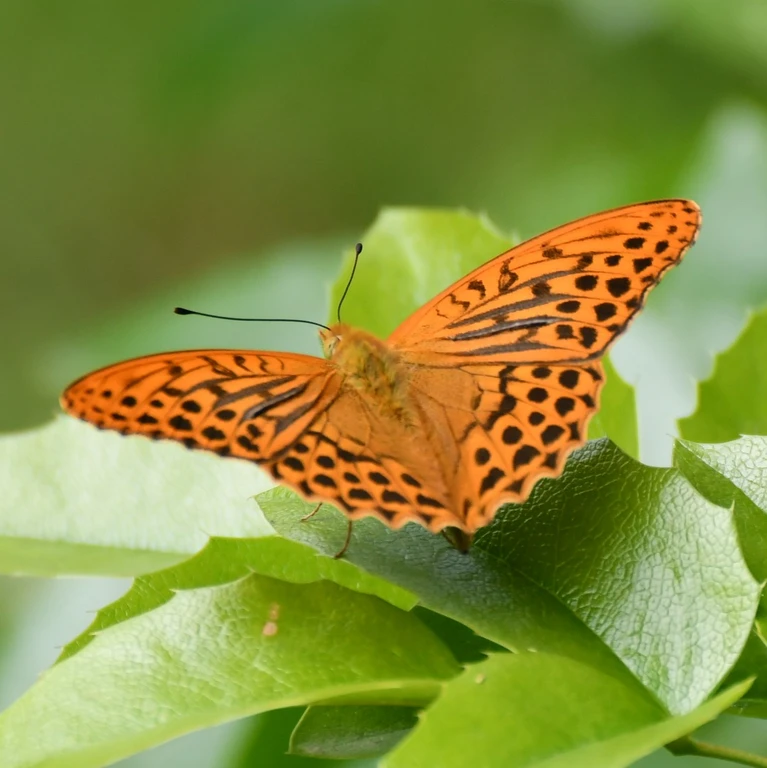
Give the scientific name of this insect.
Argynnis paphia
